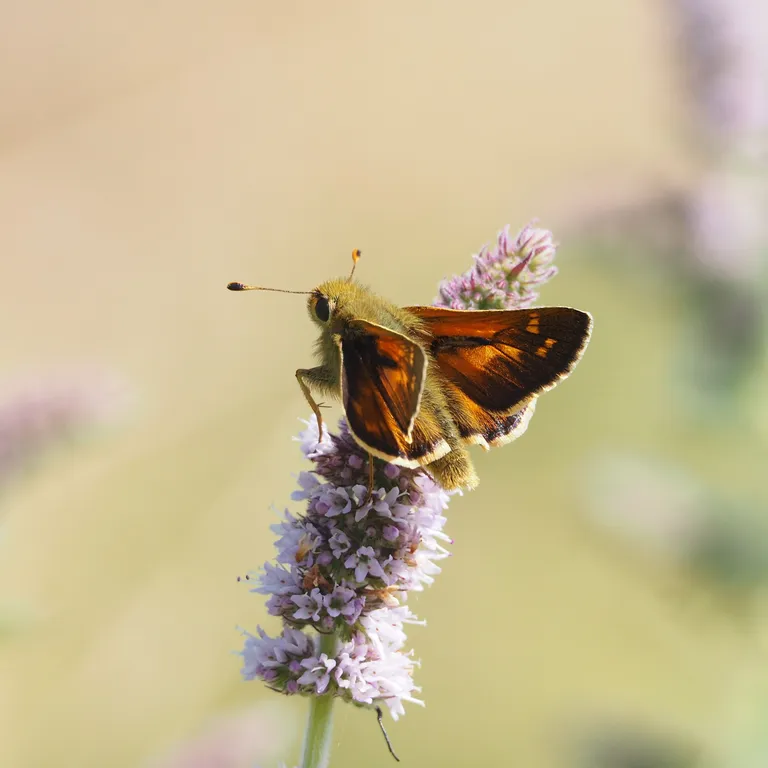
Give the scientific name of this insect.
Hesperia comma
